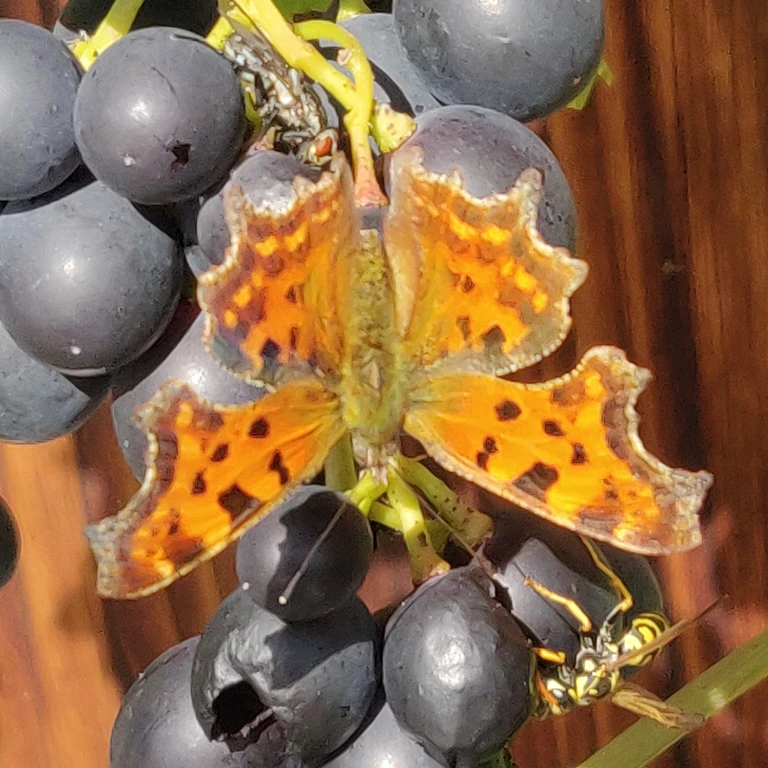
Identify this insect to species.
Polygonia c-album
